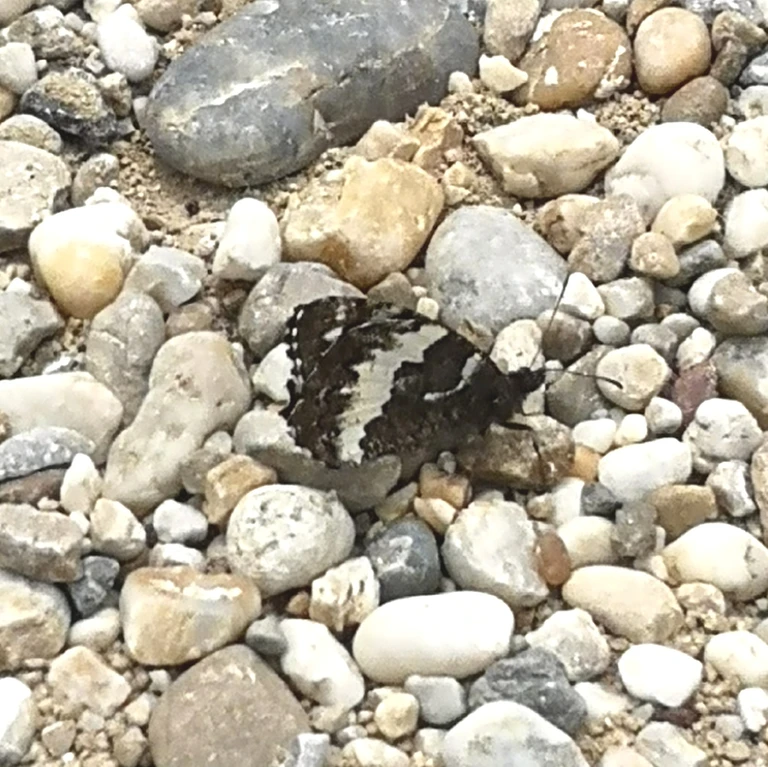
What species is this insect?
Brintesia circe
